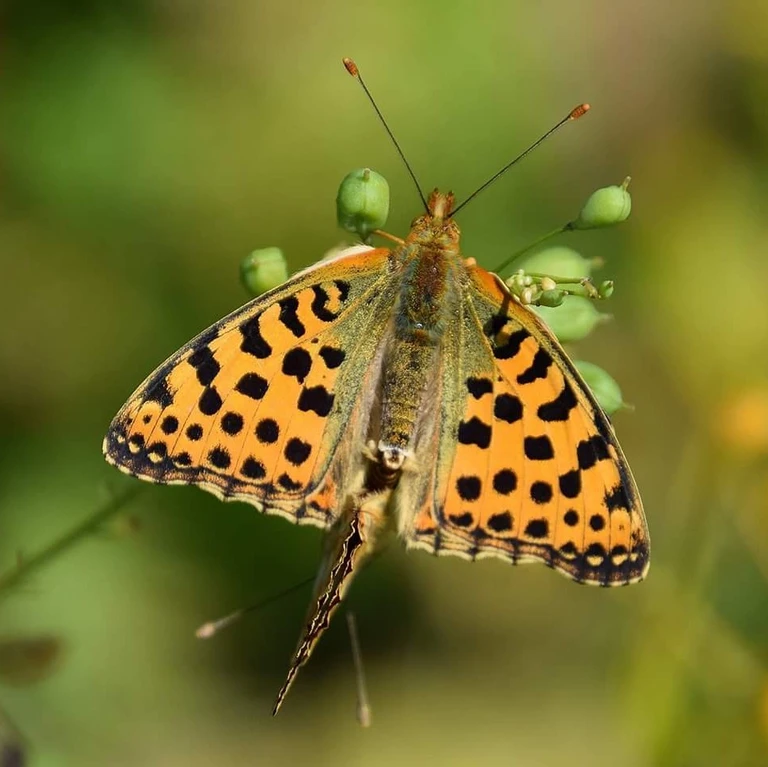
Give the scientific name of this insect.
Issoria lathonia
